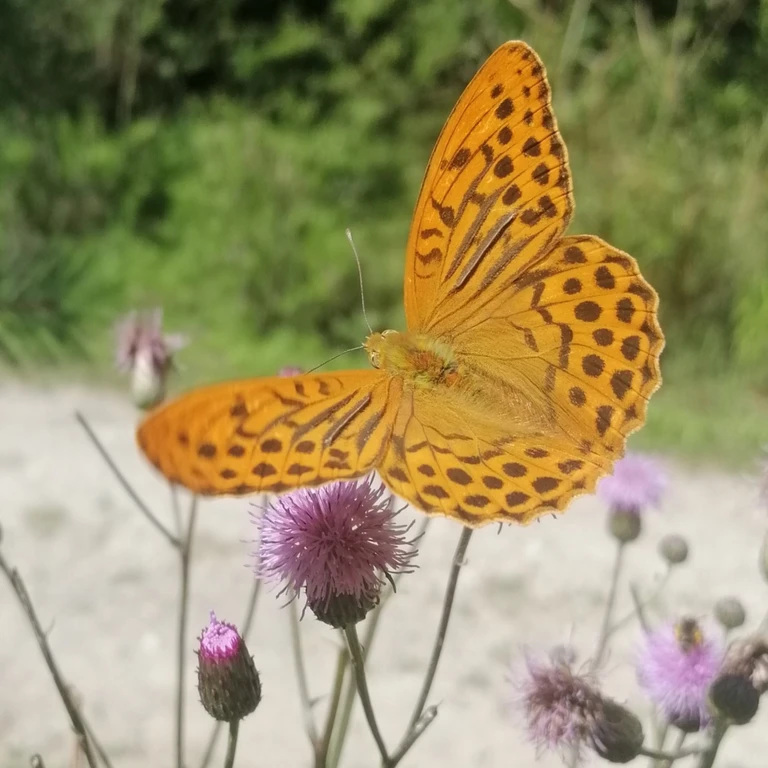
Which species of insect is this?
Argynnis paphia
